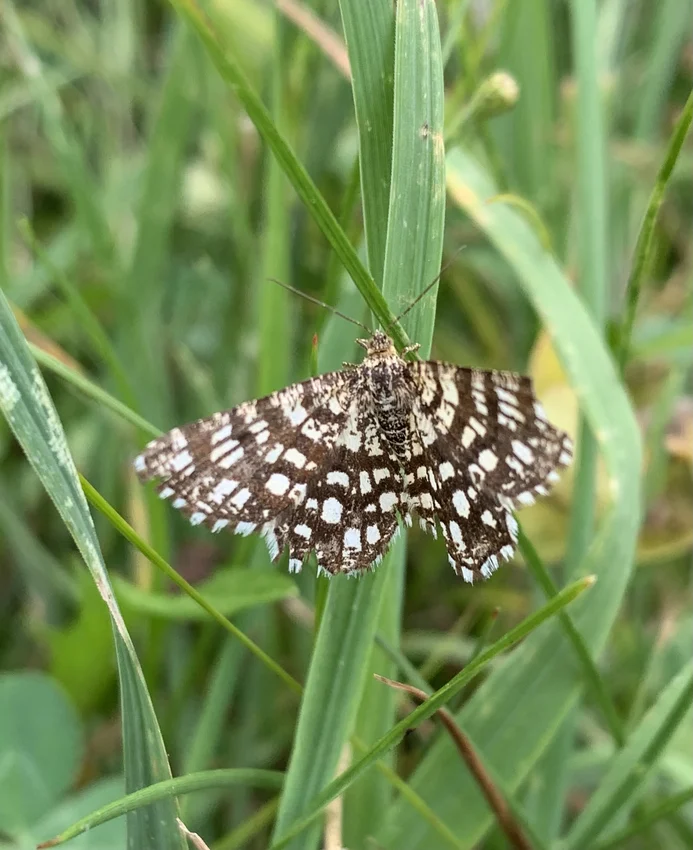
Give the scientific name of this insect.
Chiasmia clathrata
